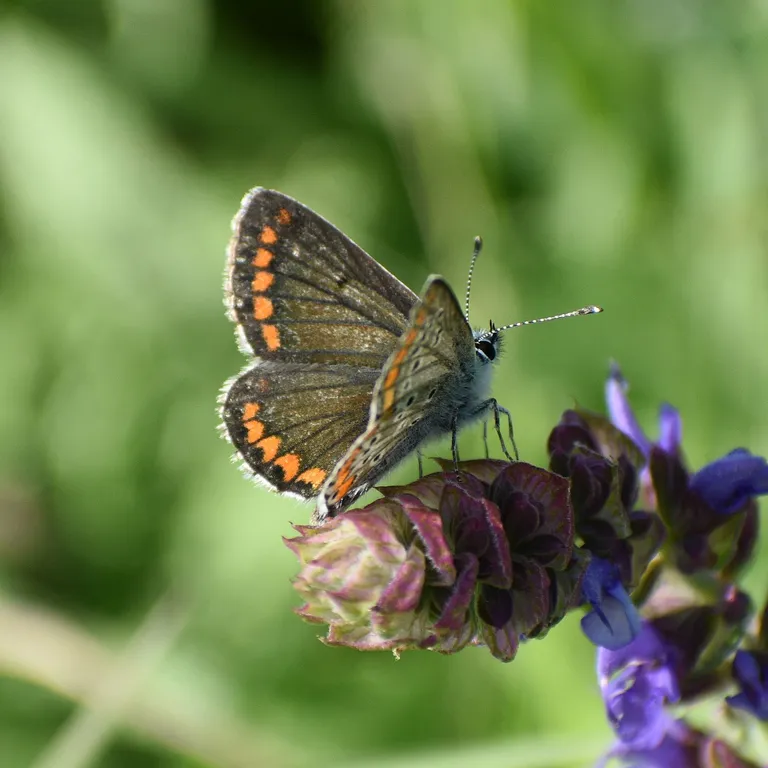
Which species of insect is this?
Aricia agestis/artaxerxes
